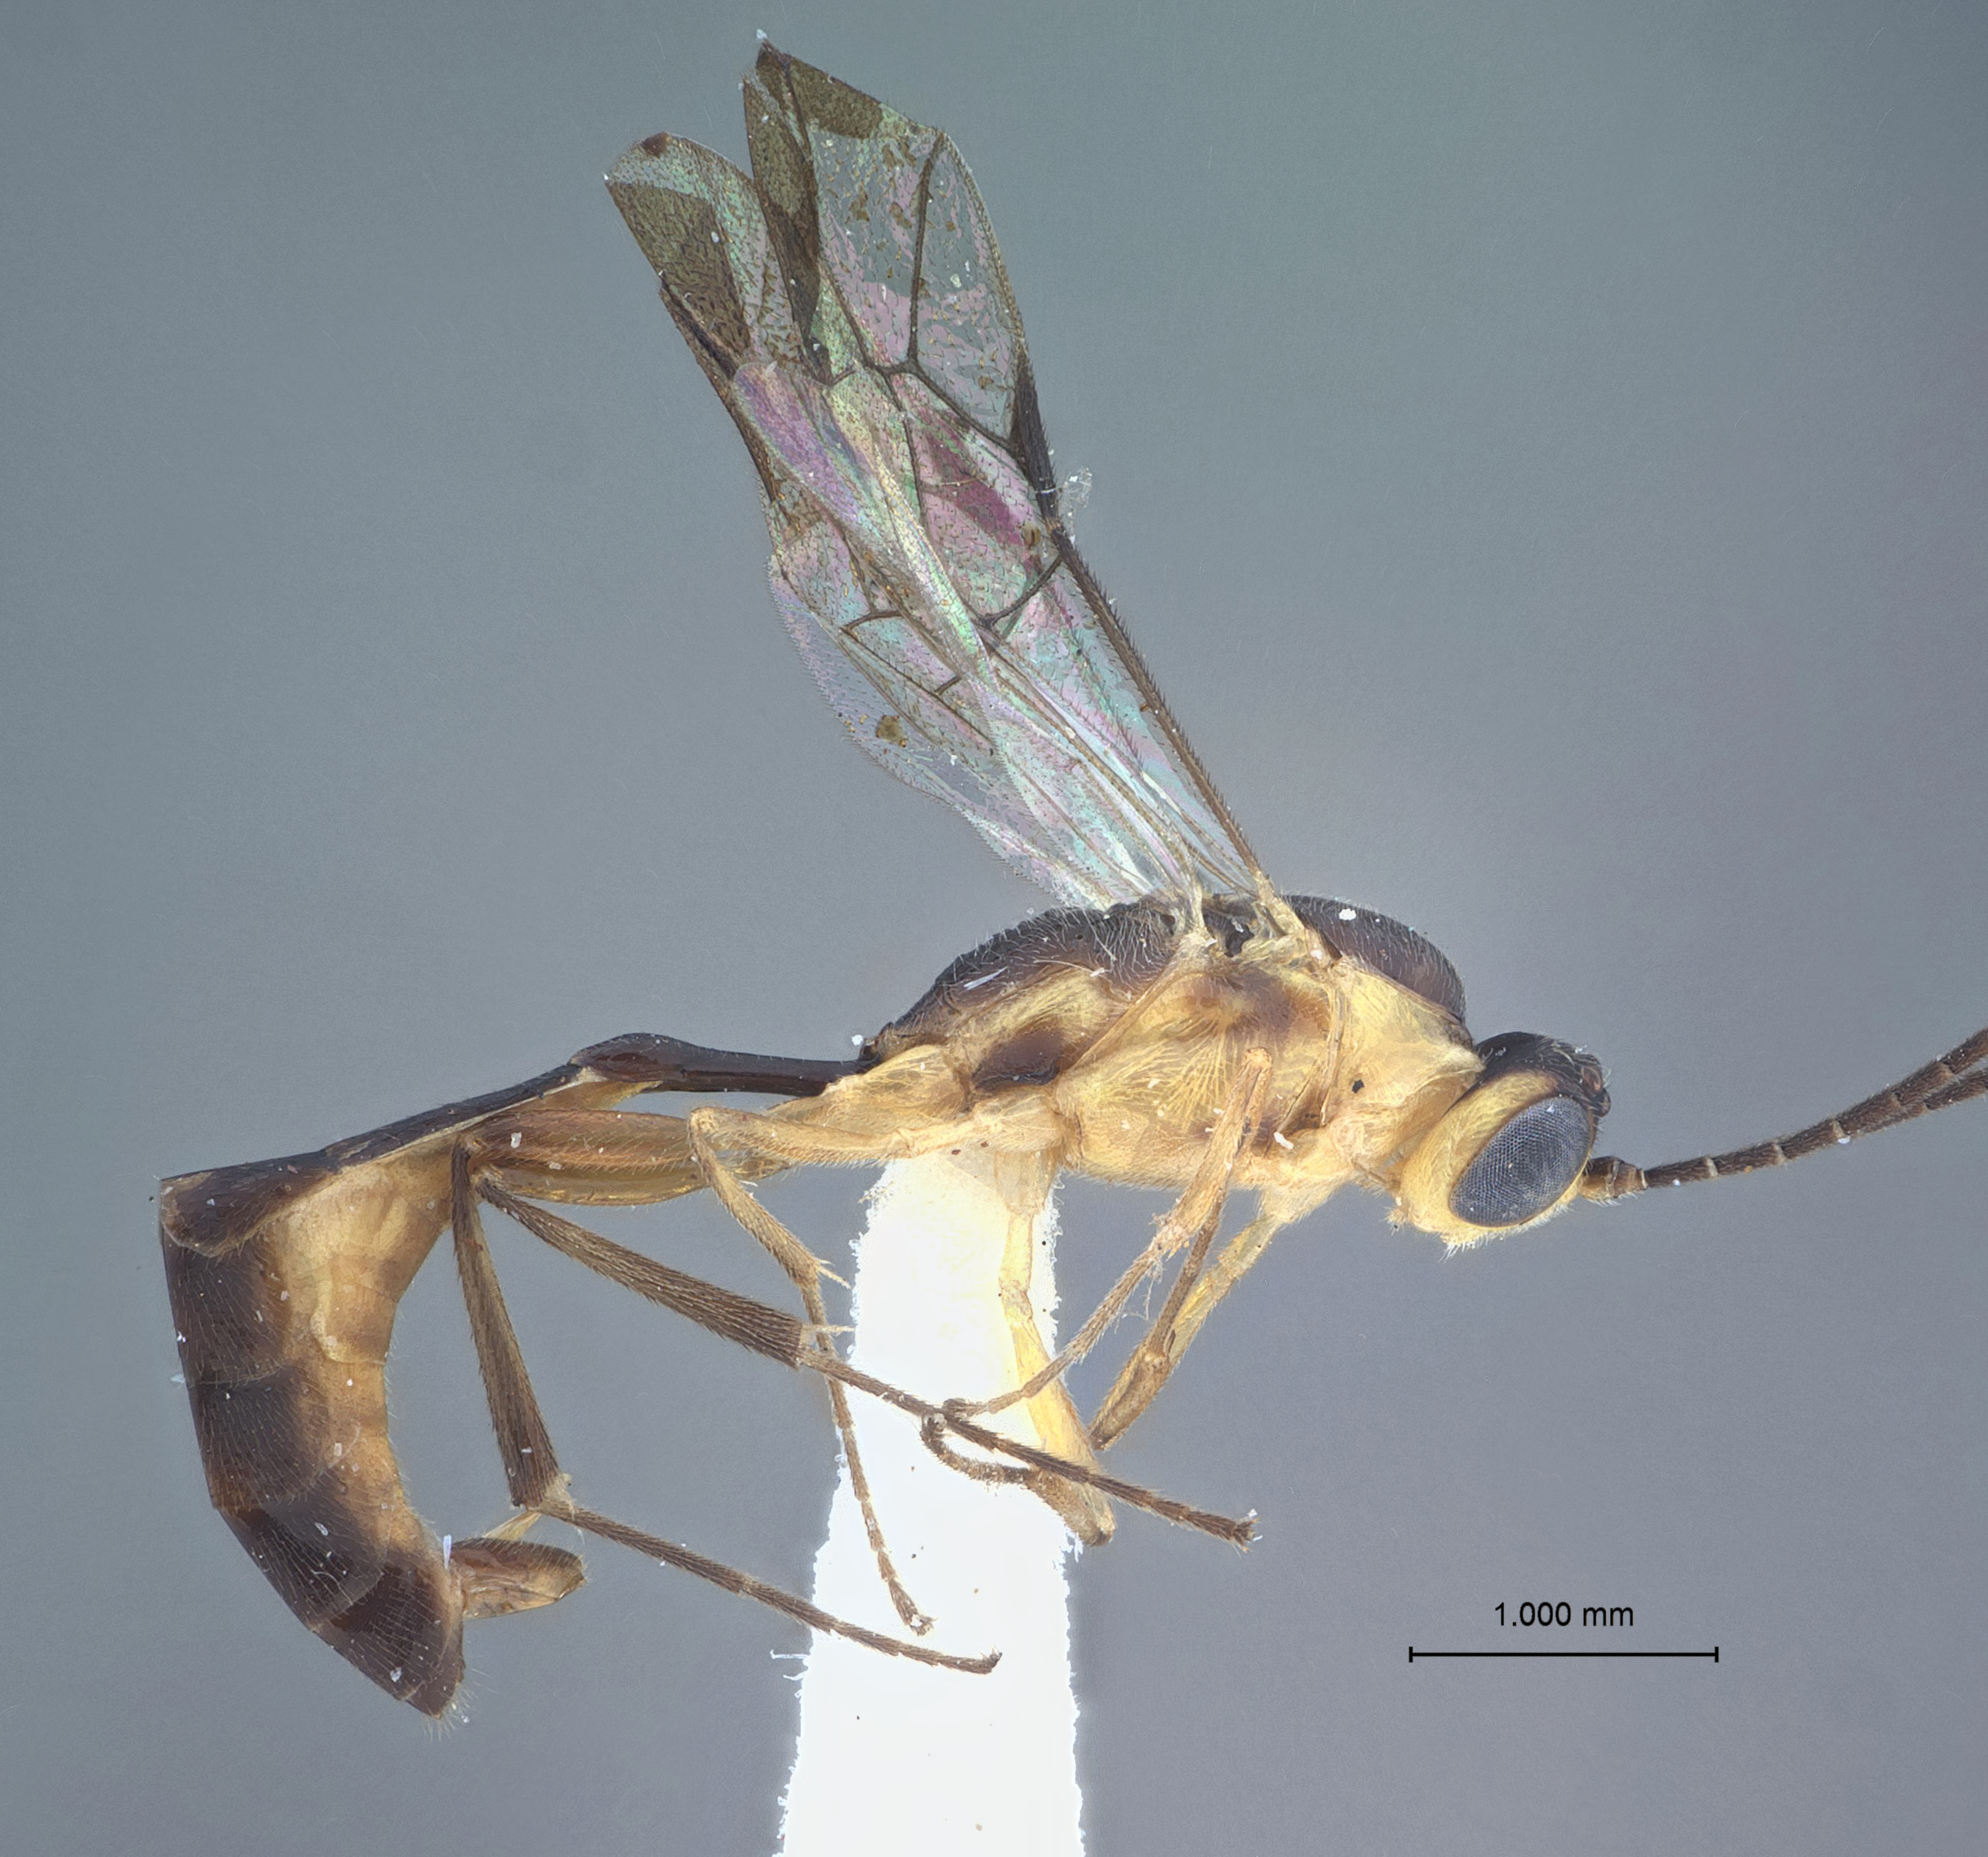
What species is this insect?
Temelucha carolinensis
